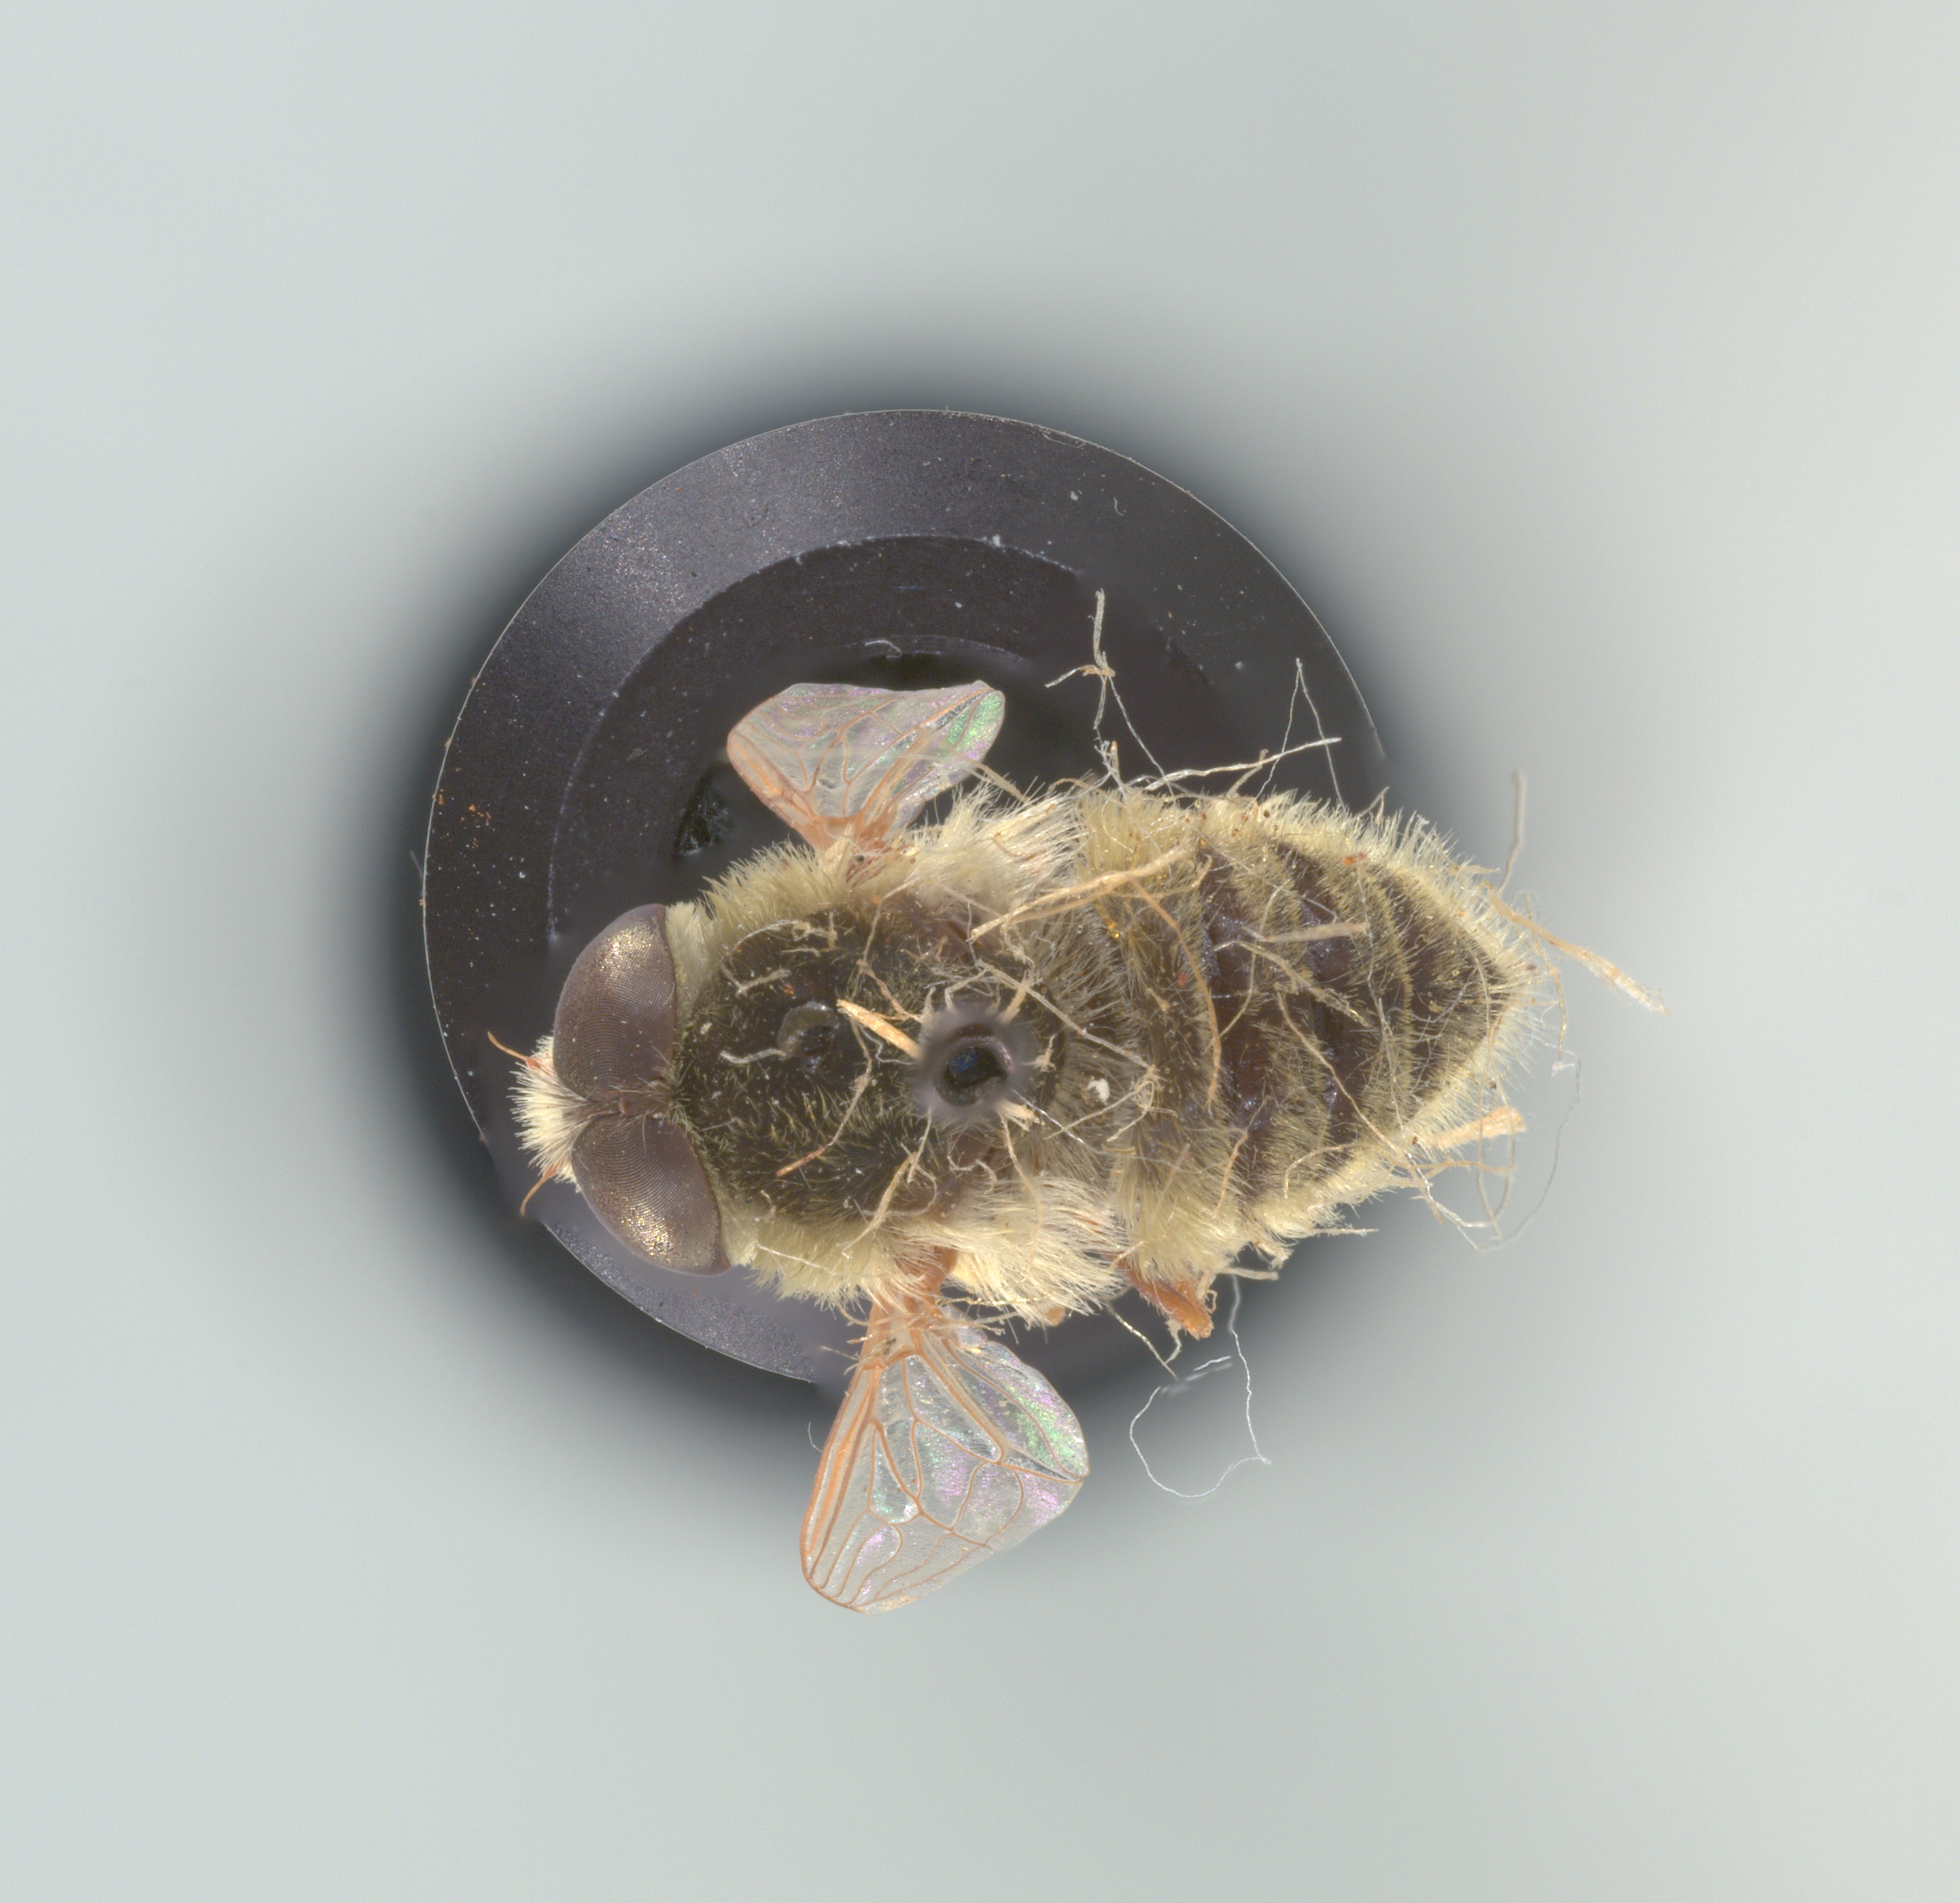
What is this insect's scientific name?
Neorhynchocephalus sackenii
